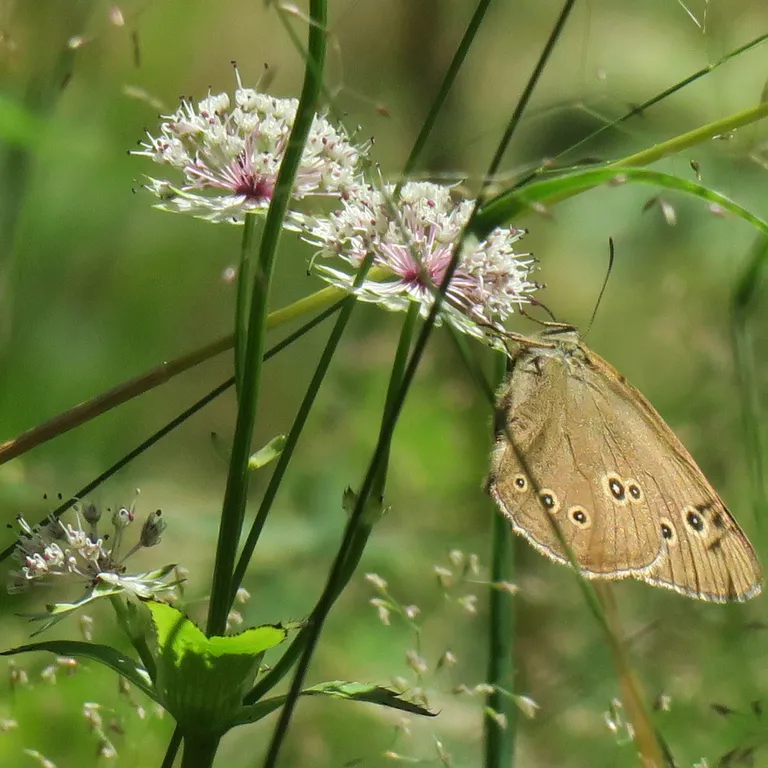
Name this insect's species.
Aphantopus hyperantus
